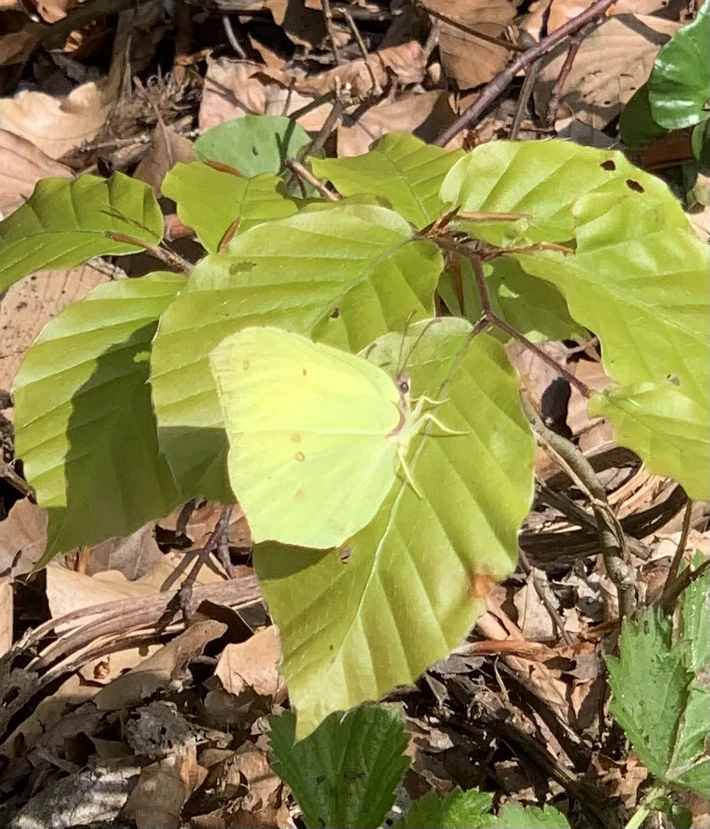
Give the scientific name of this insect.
Gonepteryx rhamni
